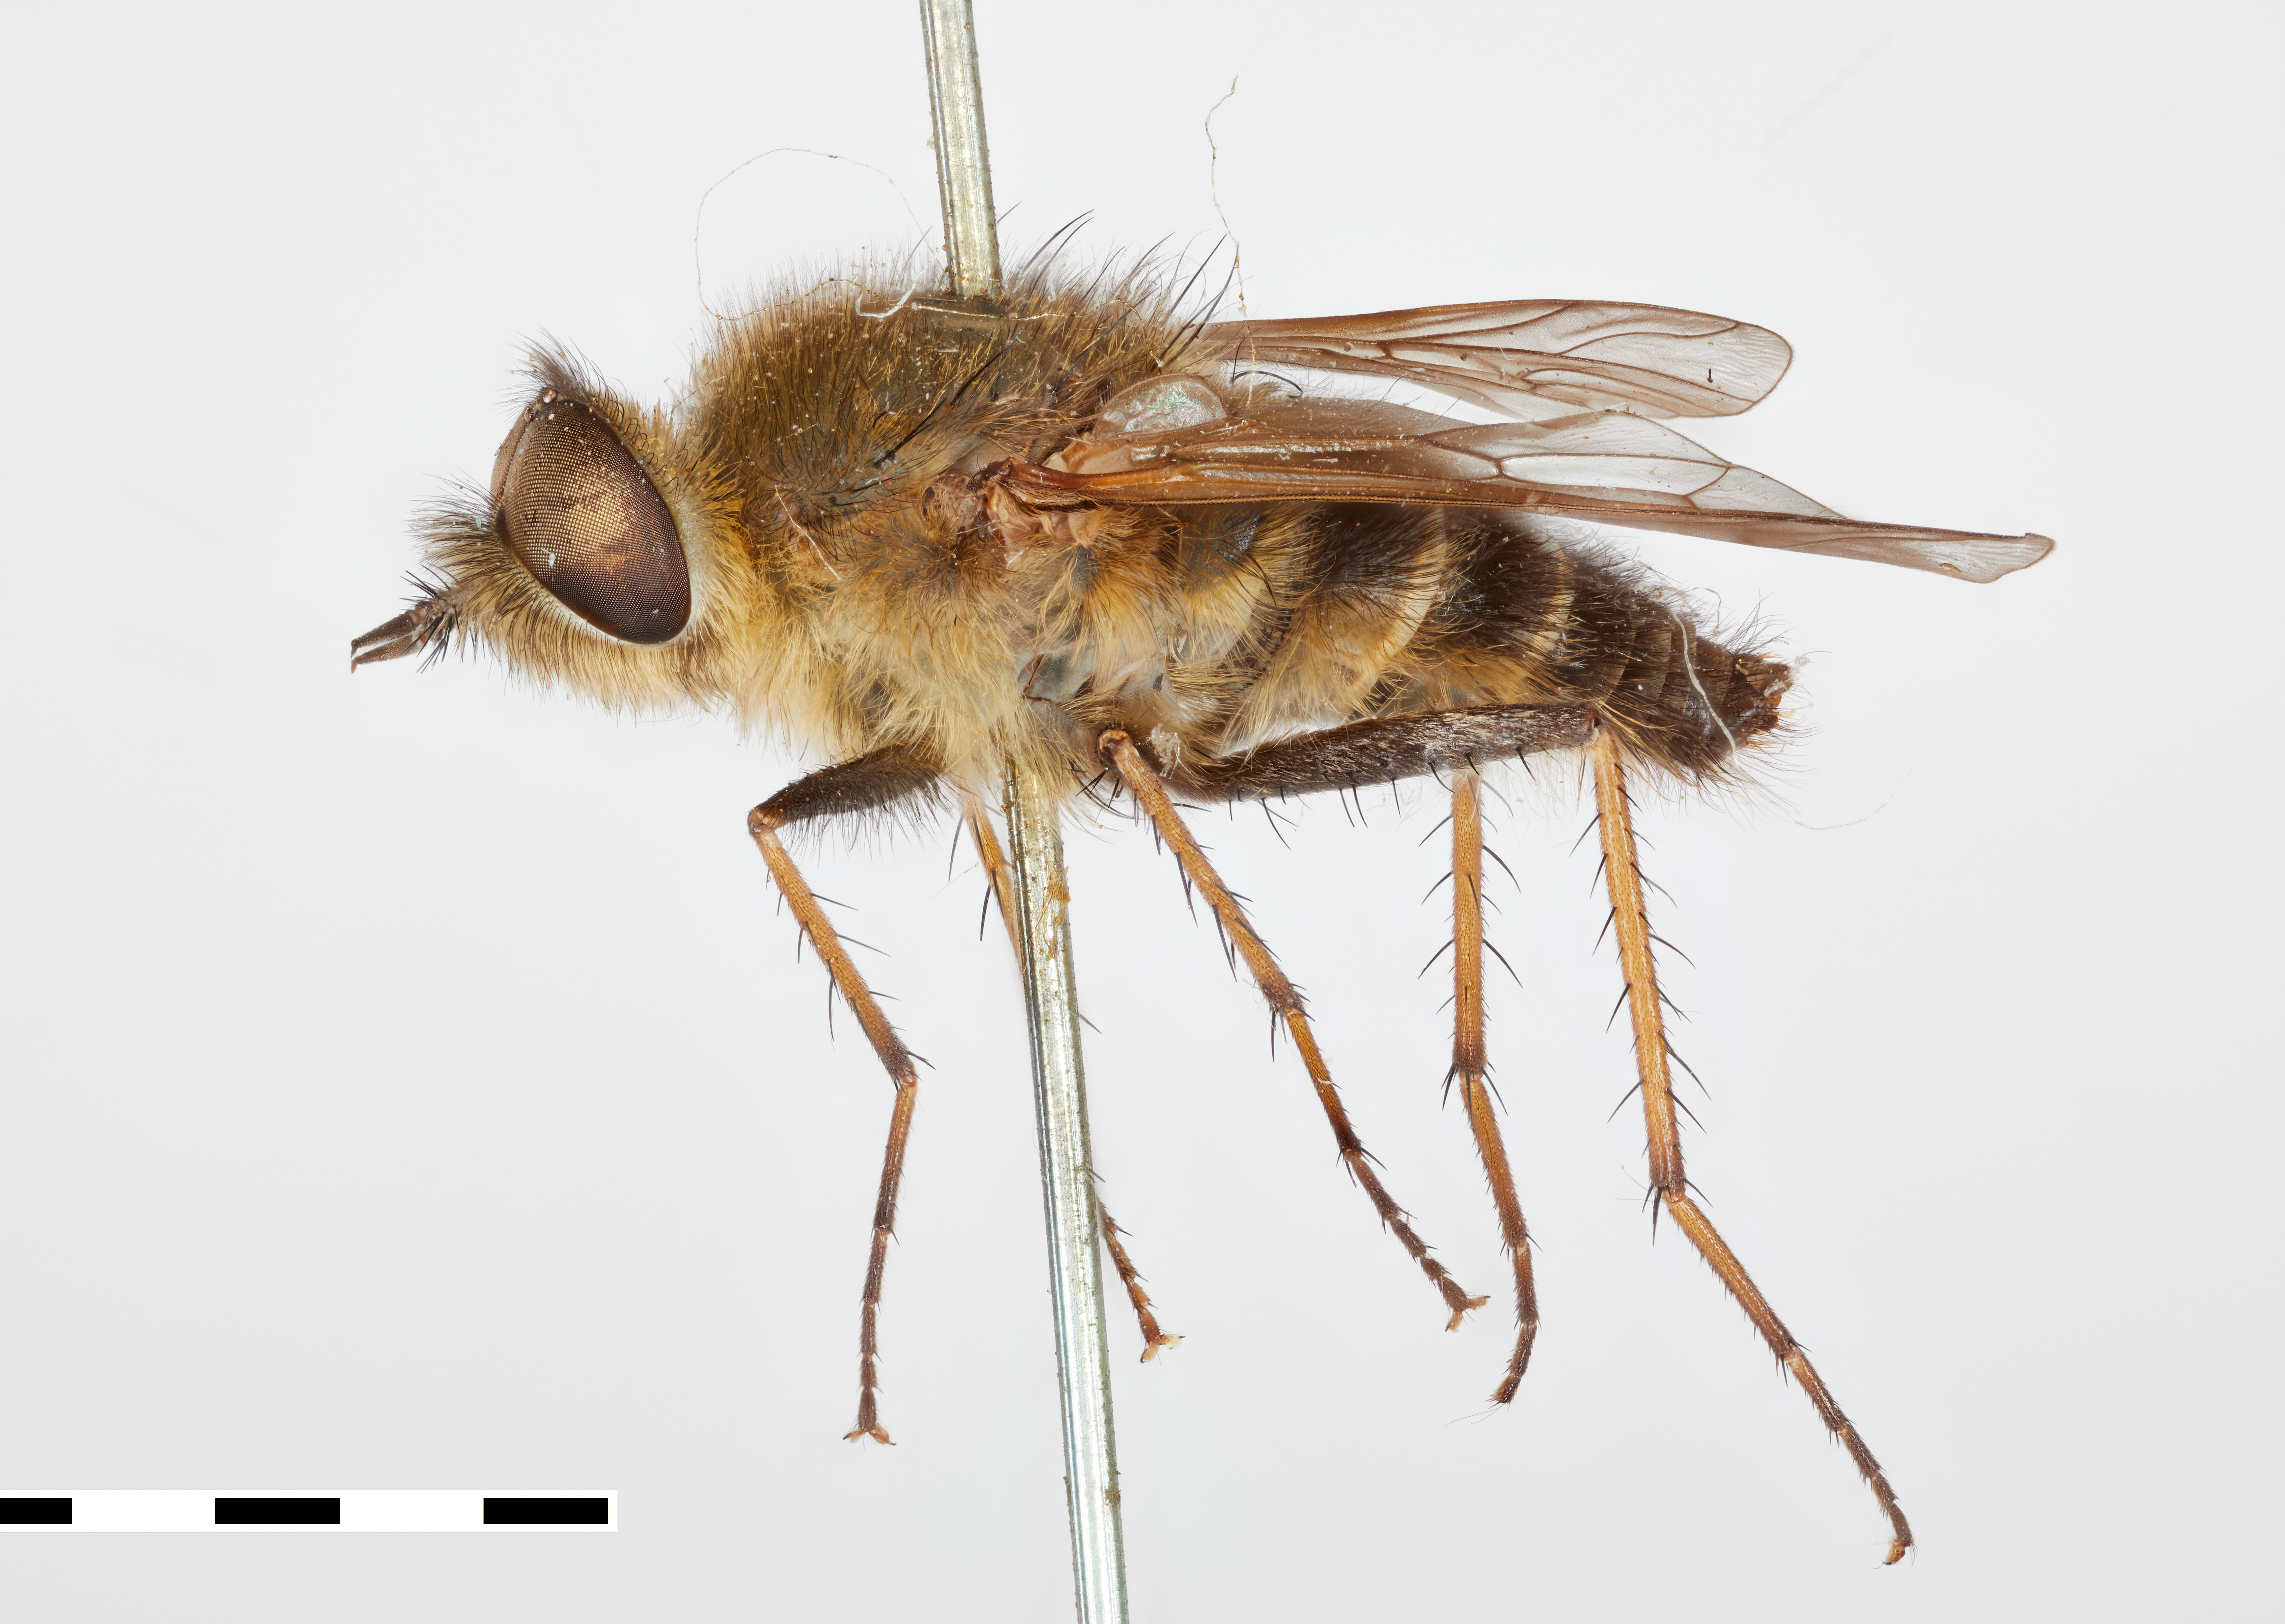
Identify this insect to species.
Thereva latistriata
